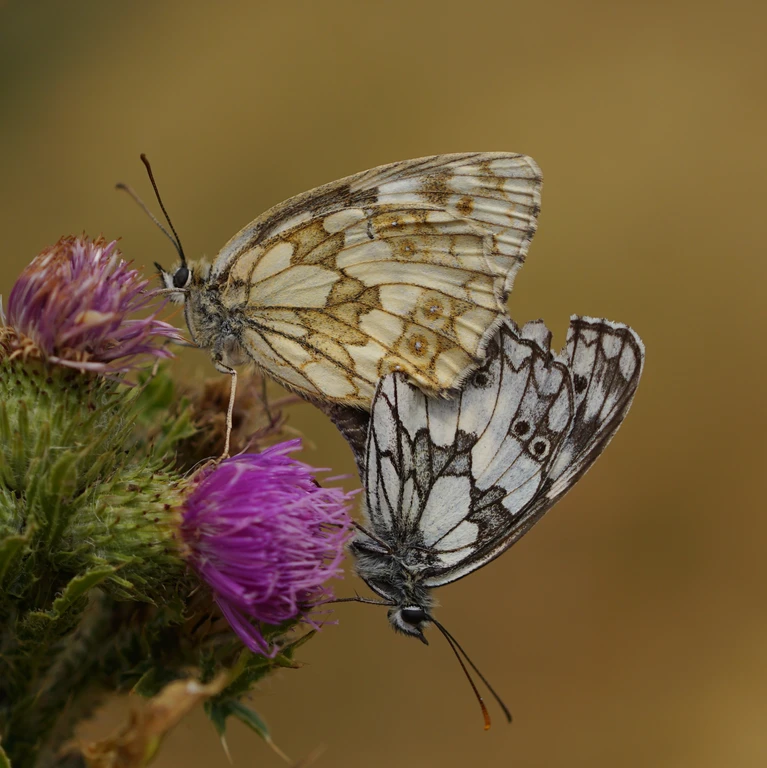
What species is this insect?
Melanargia galathea
